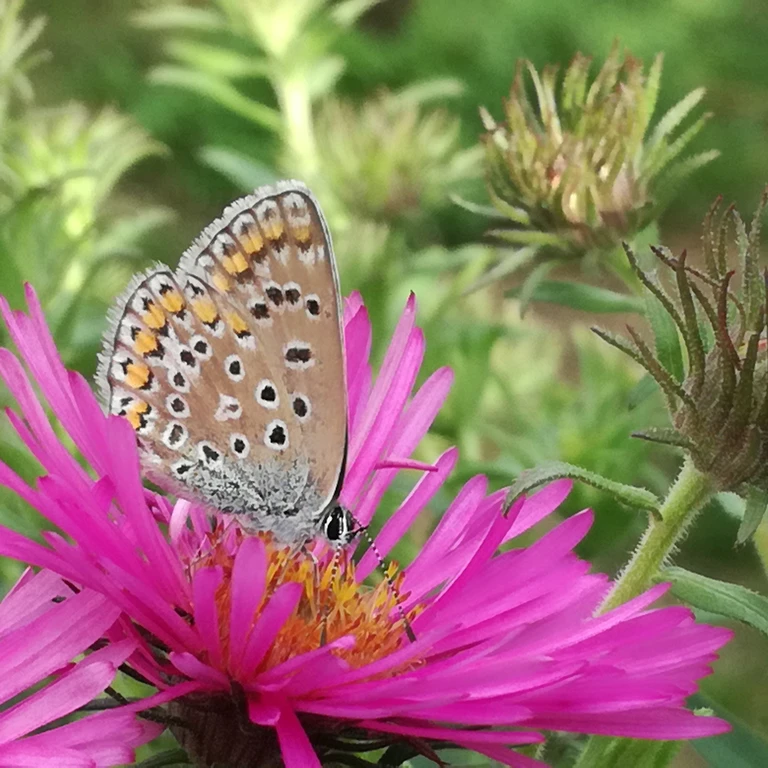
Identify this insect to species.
Polyommatus icarus
